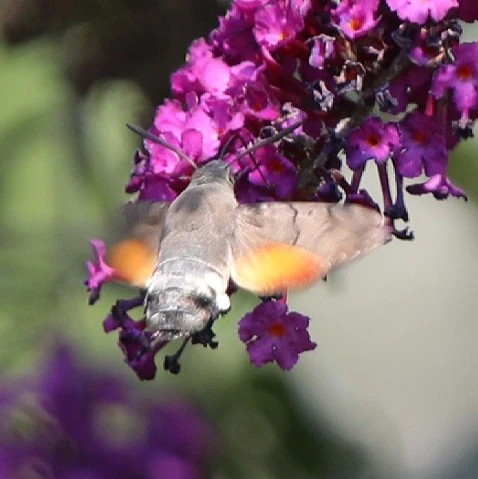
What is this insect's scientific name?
Macroglossum stellatarum
